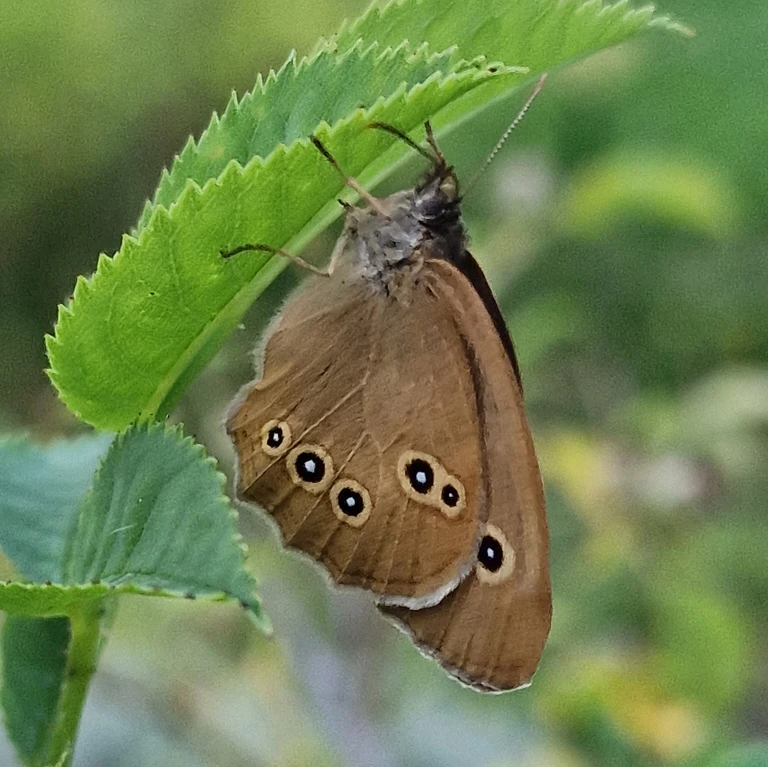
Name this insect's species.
Aphantopus hyperantus
